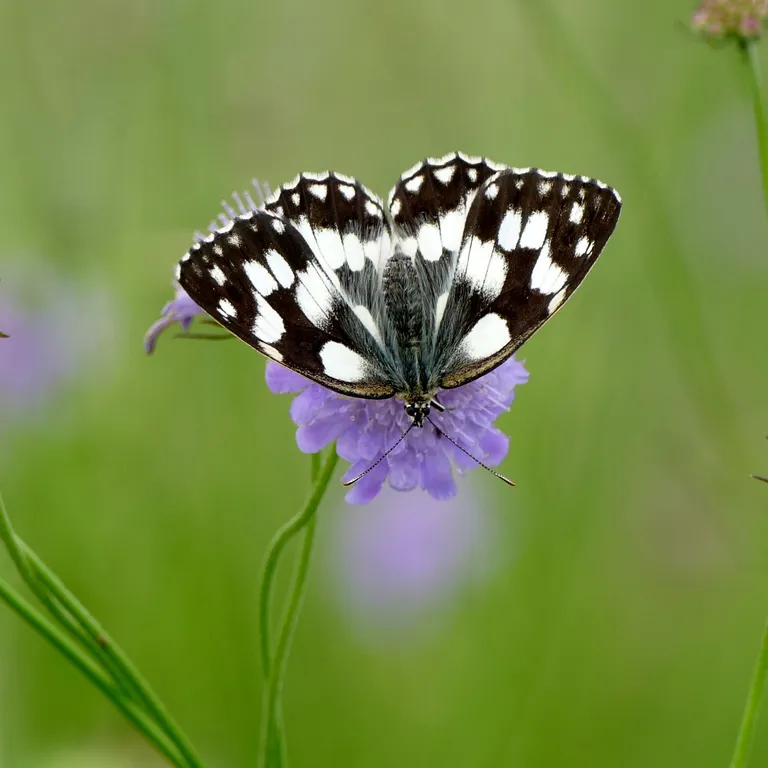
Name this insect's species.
Melanargia galathea
